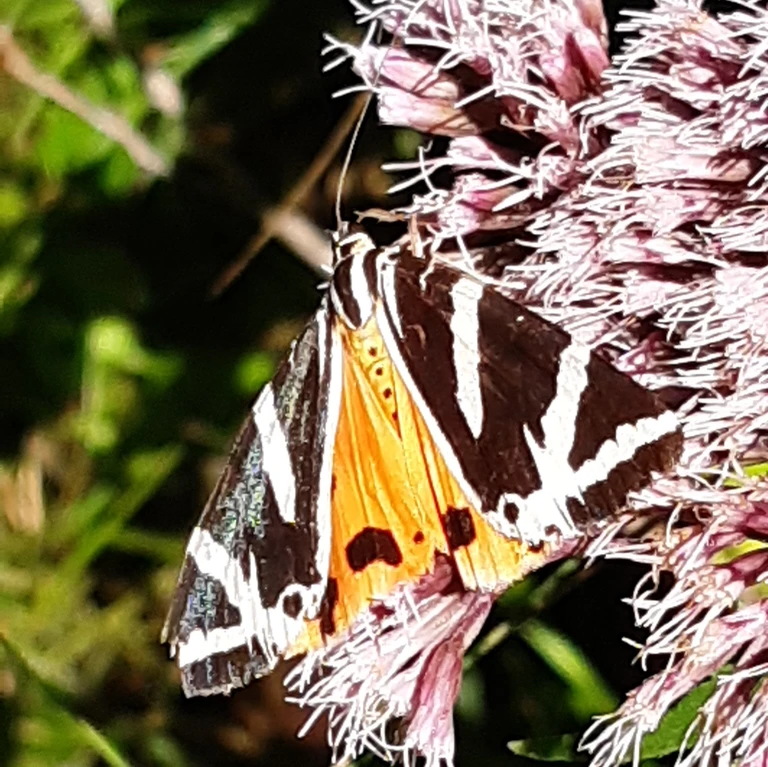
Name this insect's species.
Euplagia quadripunctaria
